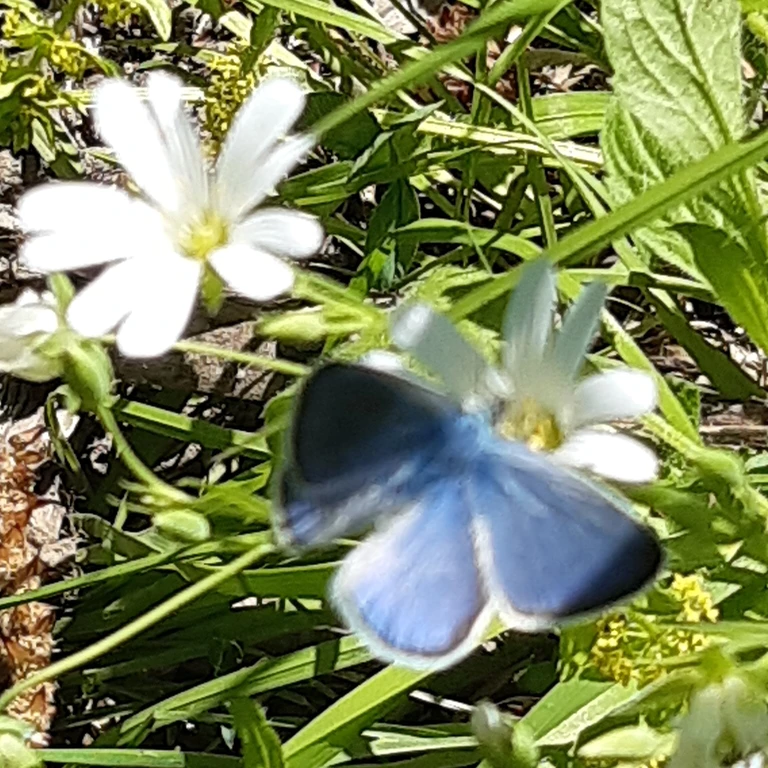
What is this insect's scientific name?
Glaucopsyche alexis
